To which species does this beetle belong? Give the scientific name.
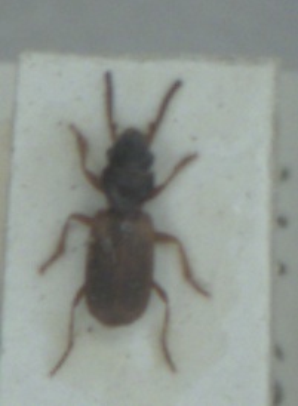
Bembidion laterale
